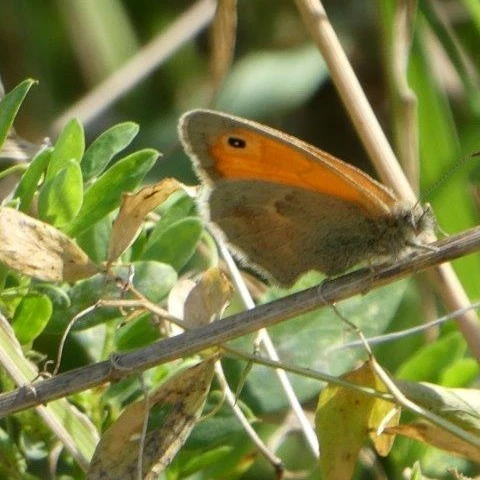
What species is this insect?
Coenonympha pamphilus
